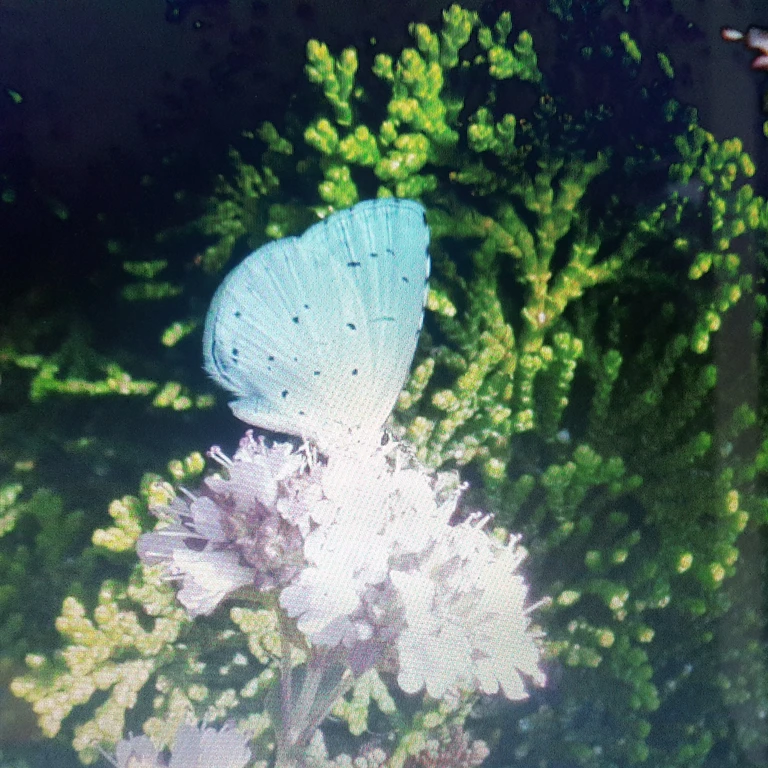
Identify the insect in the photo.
Celastrina argiolus
